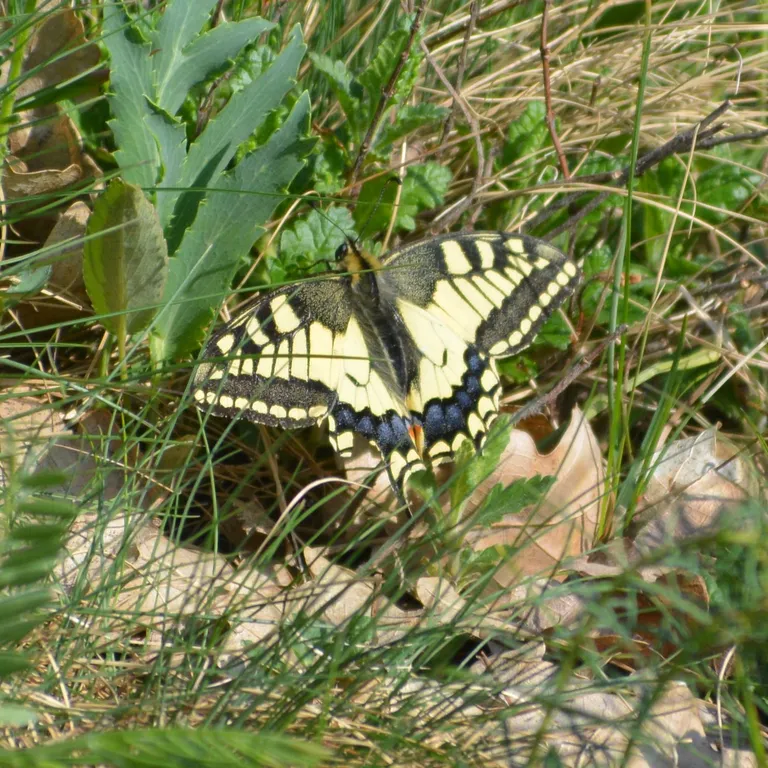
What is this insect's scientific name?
Papilio machaon
